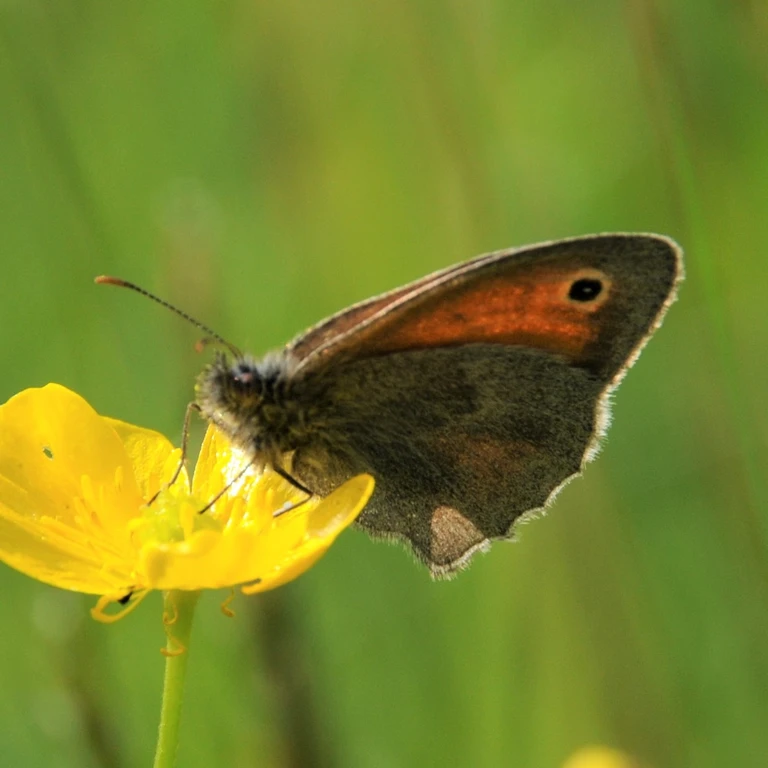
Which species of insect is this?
Coenonympha pamphilus
